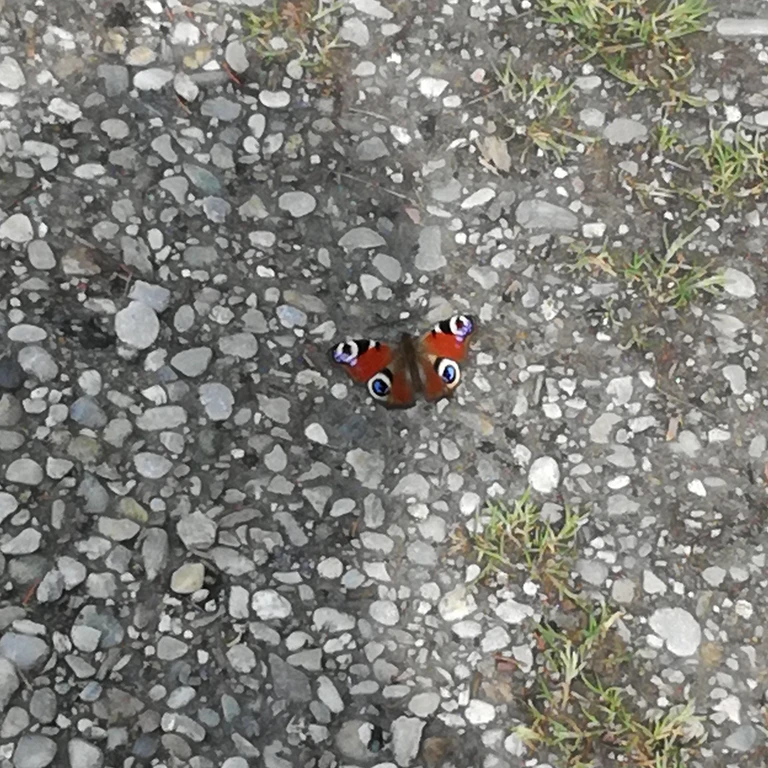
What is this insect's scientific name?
Aglais io
